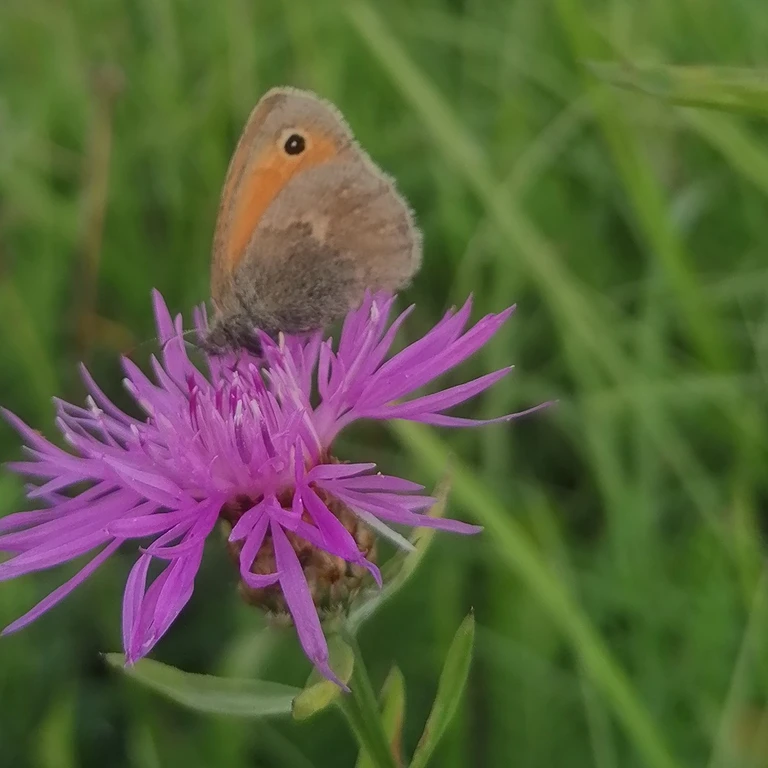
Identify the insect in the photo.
Coenonympha pamphilus
